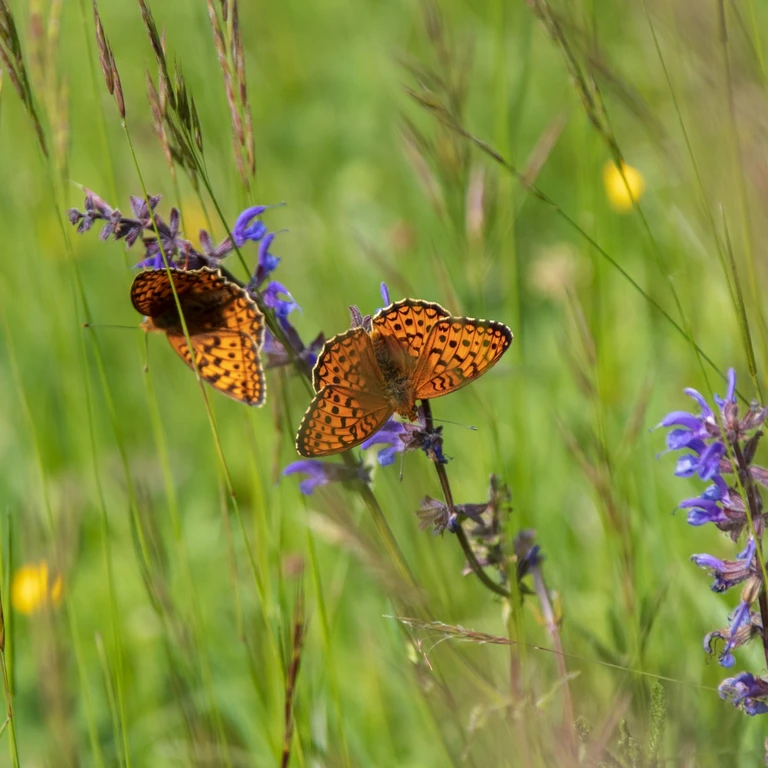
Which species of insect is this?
Speyeria aglaja
